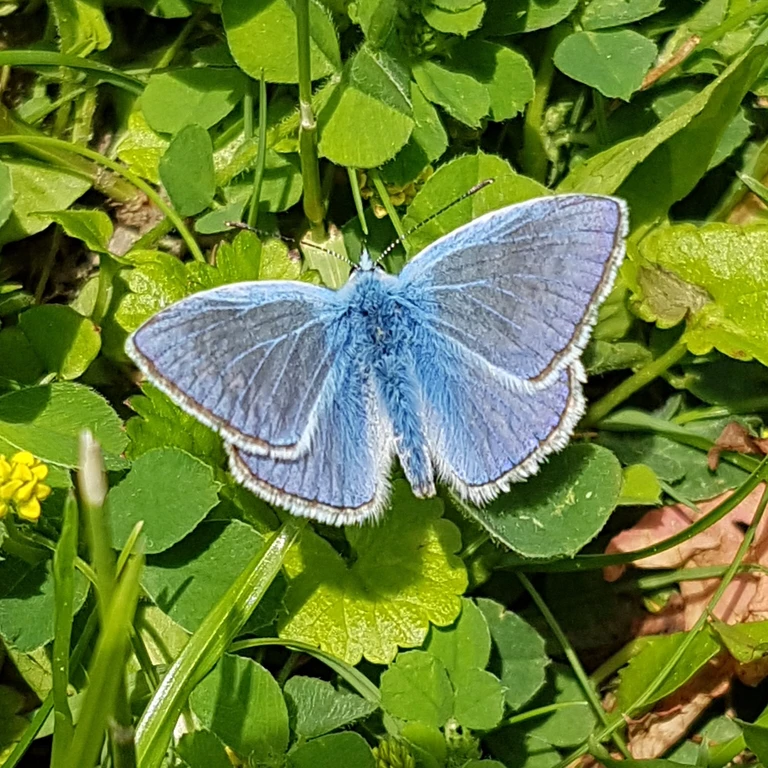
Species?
Polyommatus icarus
